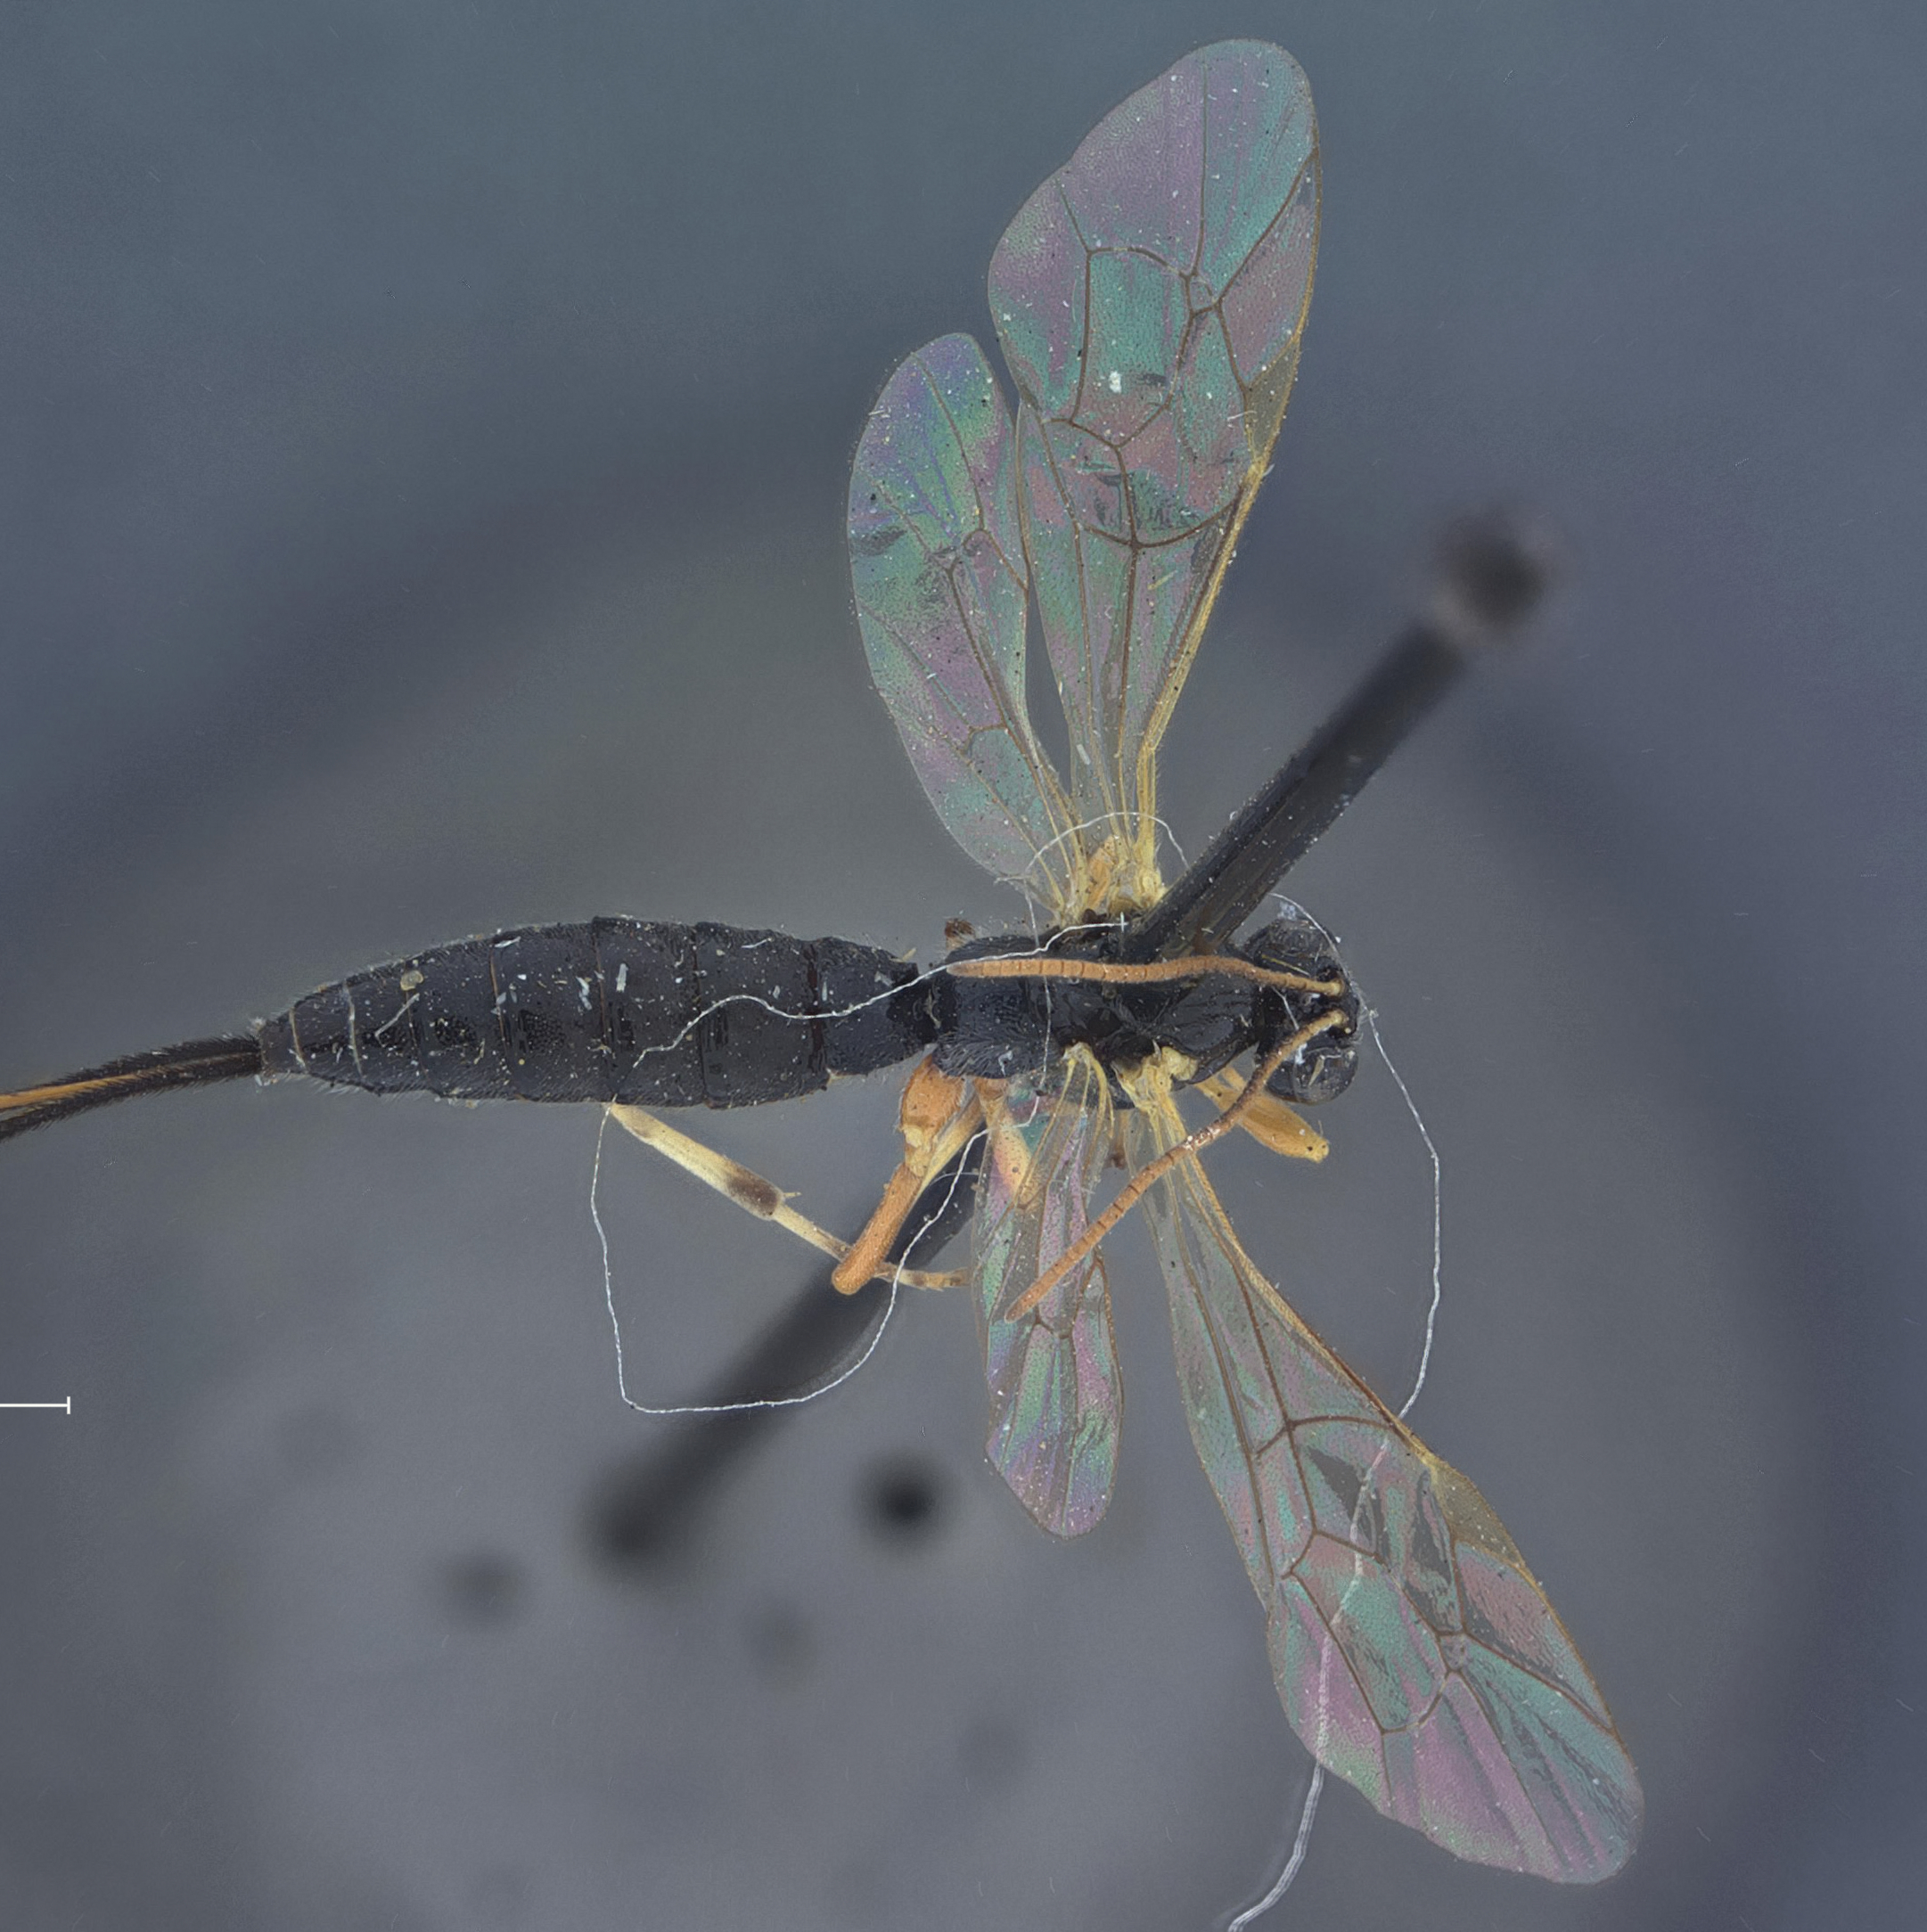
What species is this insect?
Pimpla kuwanai
